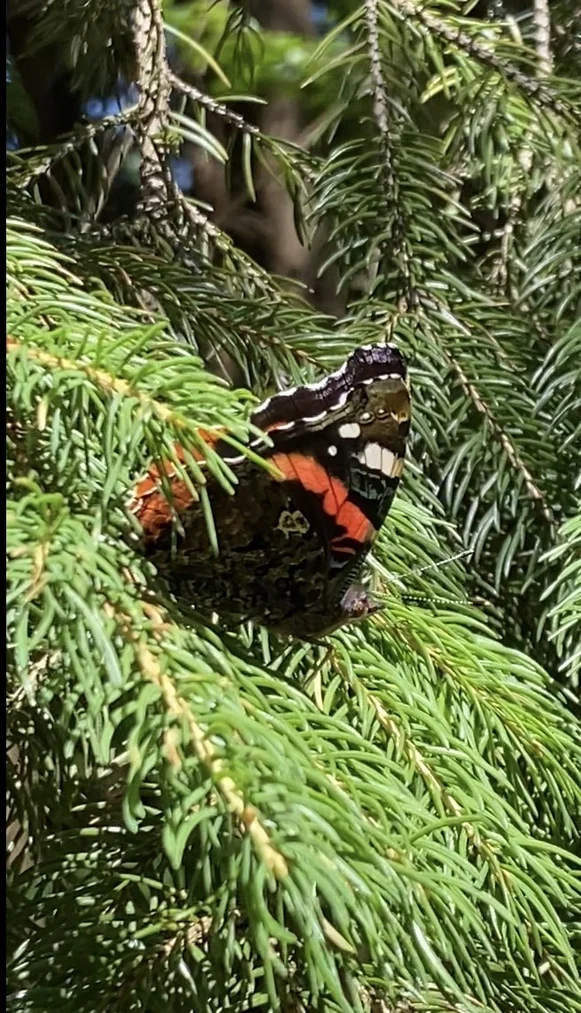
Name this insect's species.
Vanessa atalanta
